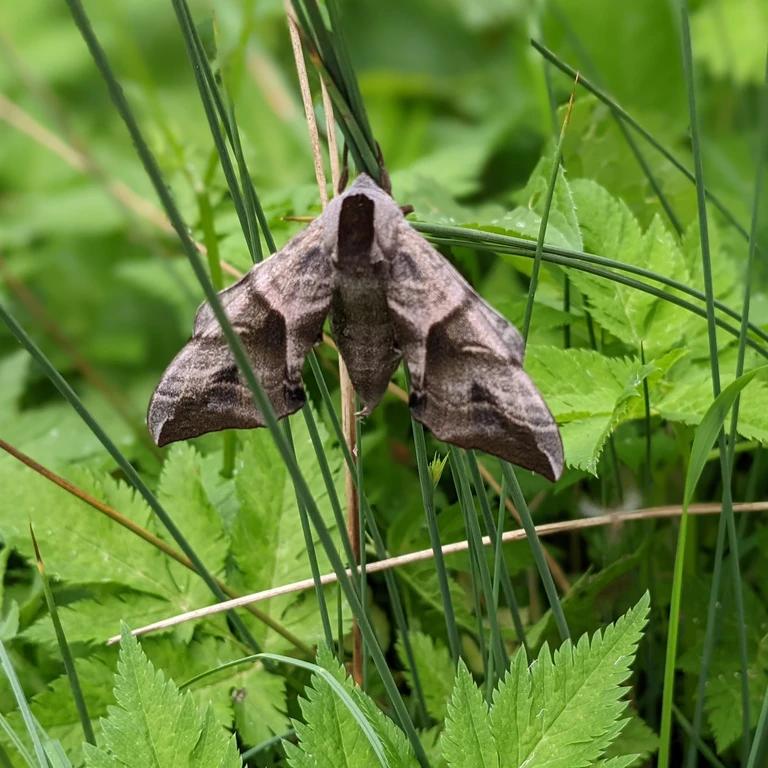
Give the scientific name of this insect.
Smerinthus ocellata
